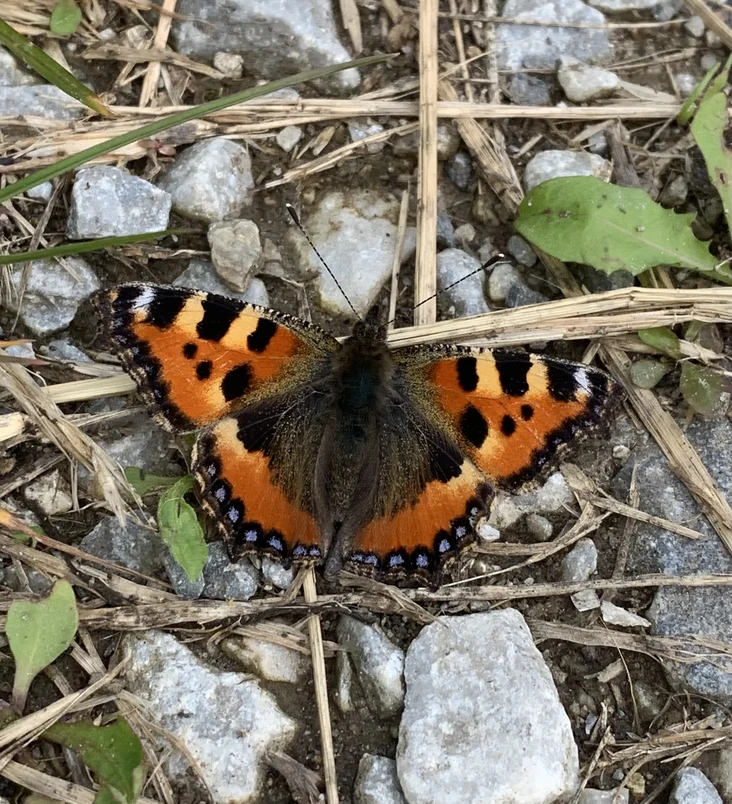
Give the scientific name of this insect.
Aglais urticae
